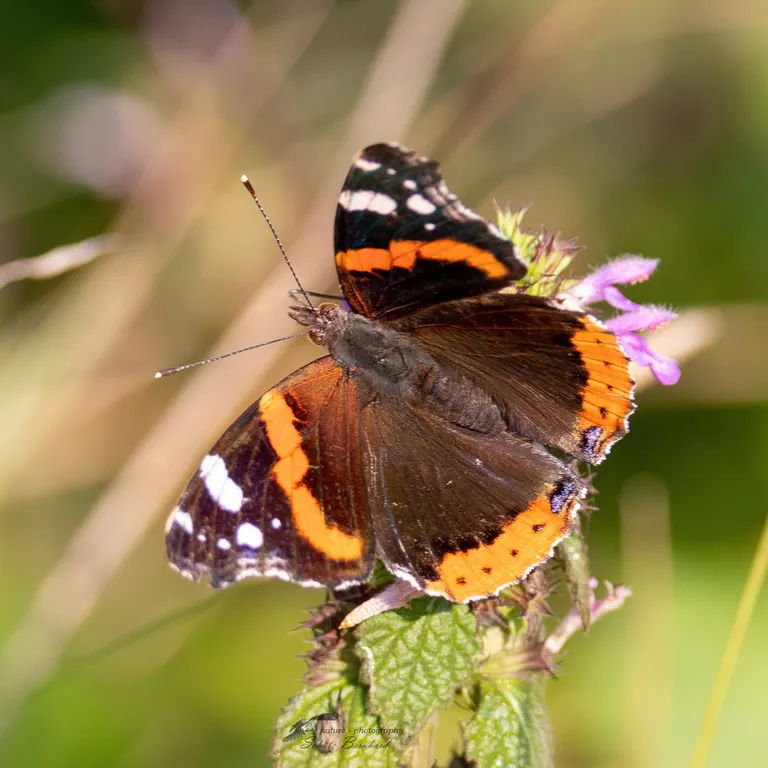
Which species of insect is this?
Vanessa atalanta
